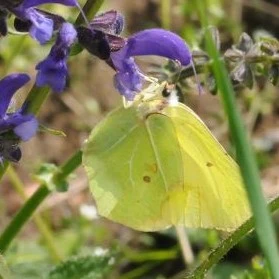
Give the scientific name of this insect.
Gonepteryx rhamni
